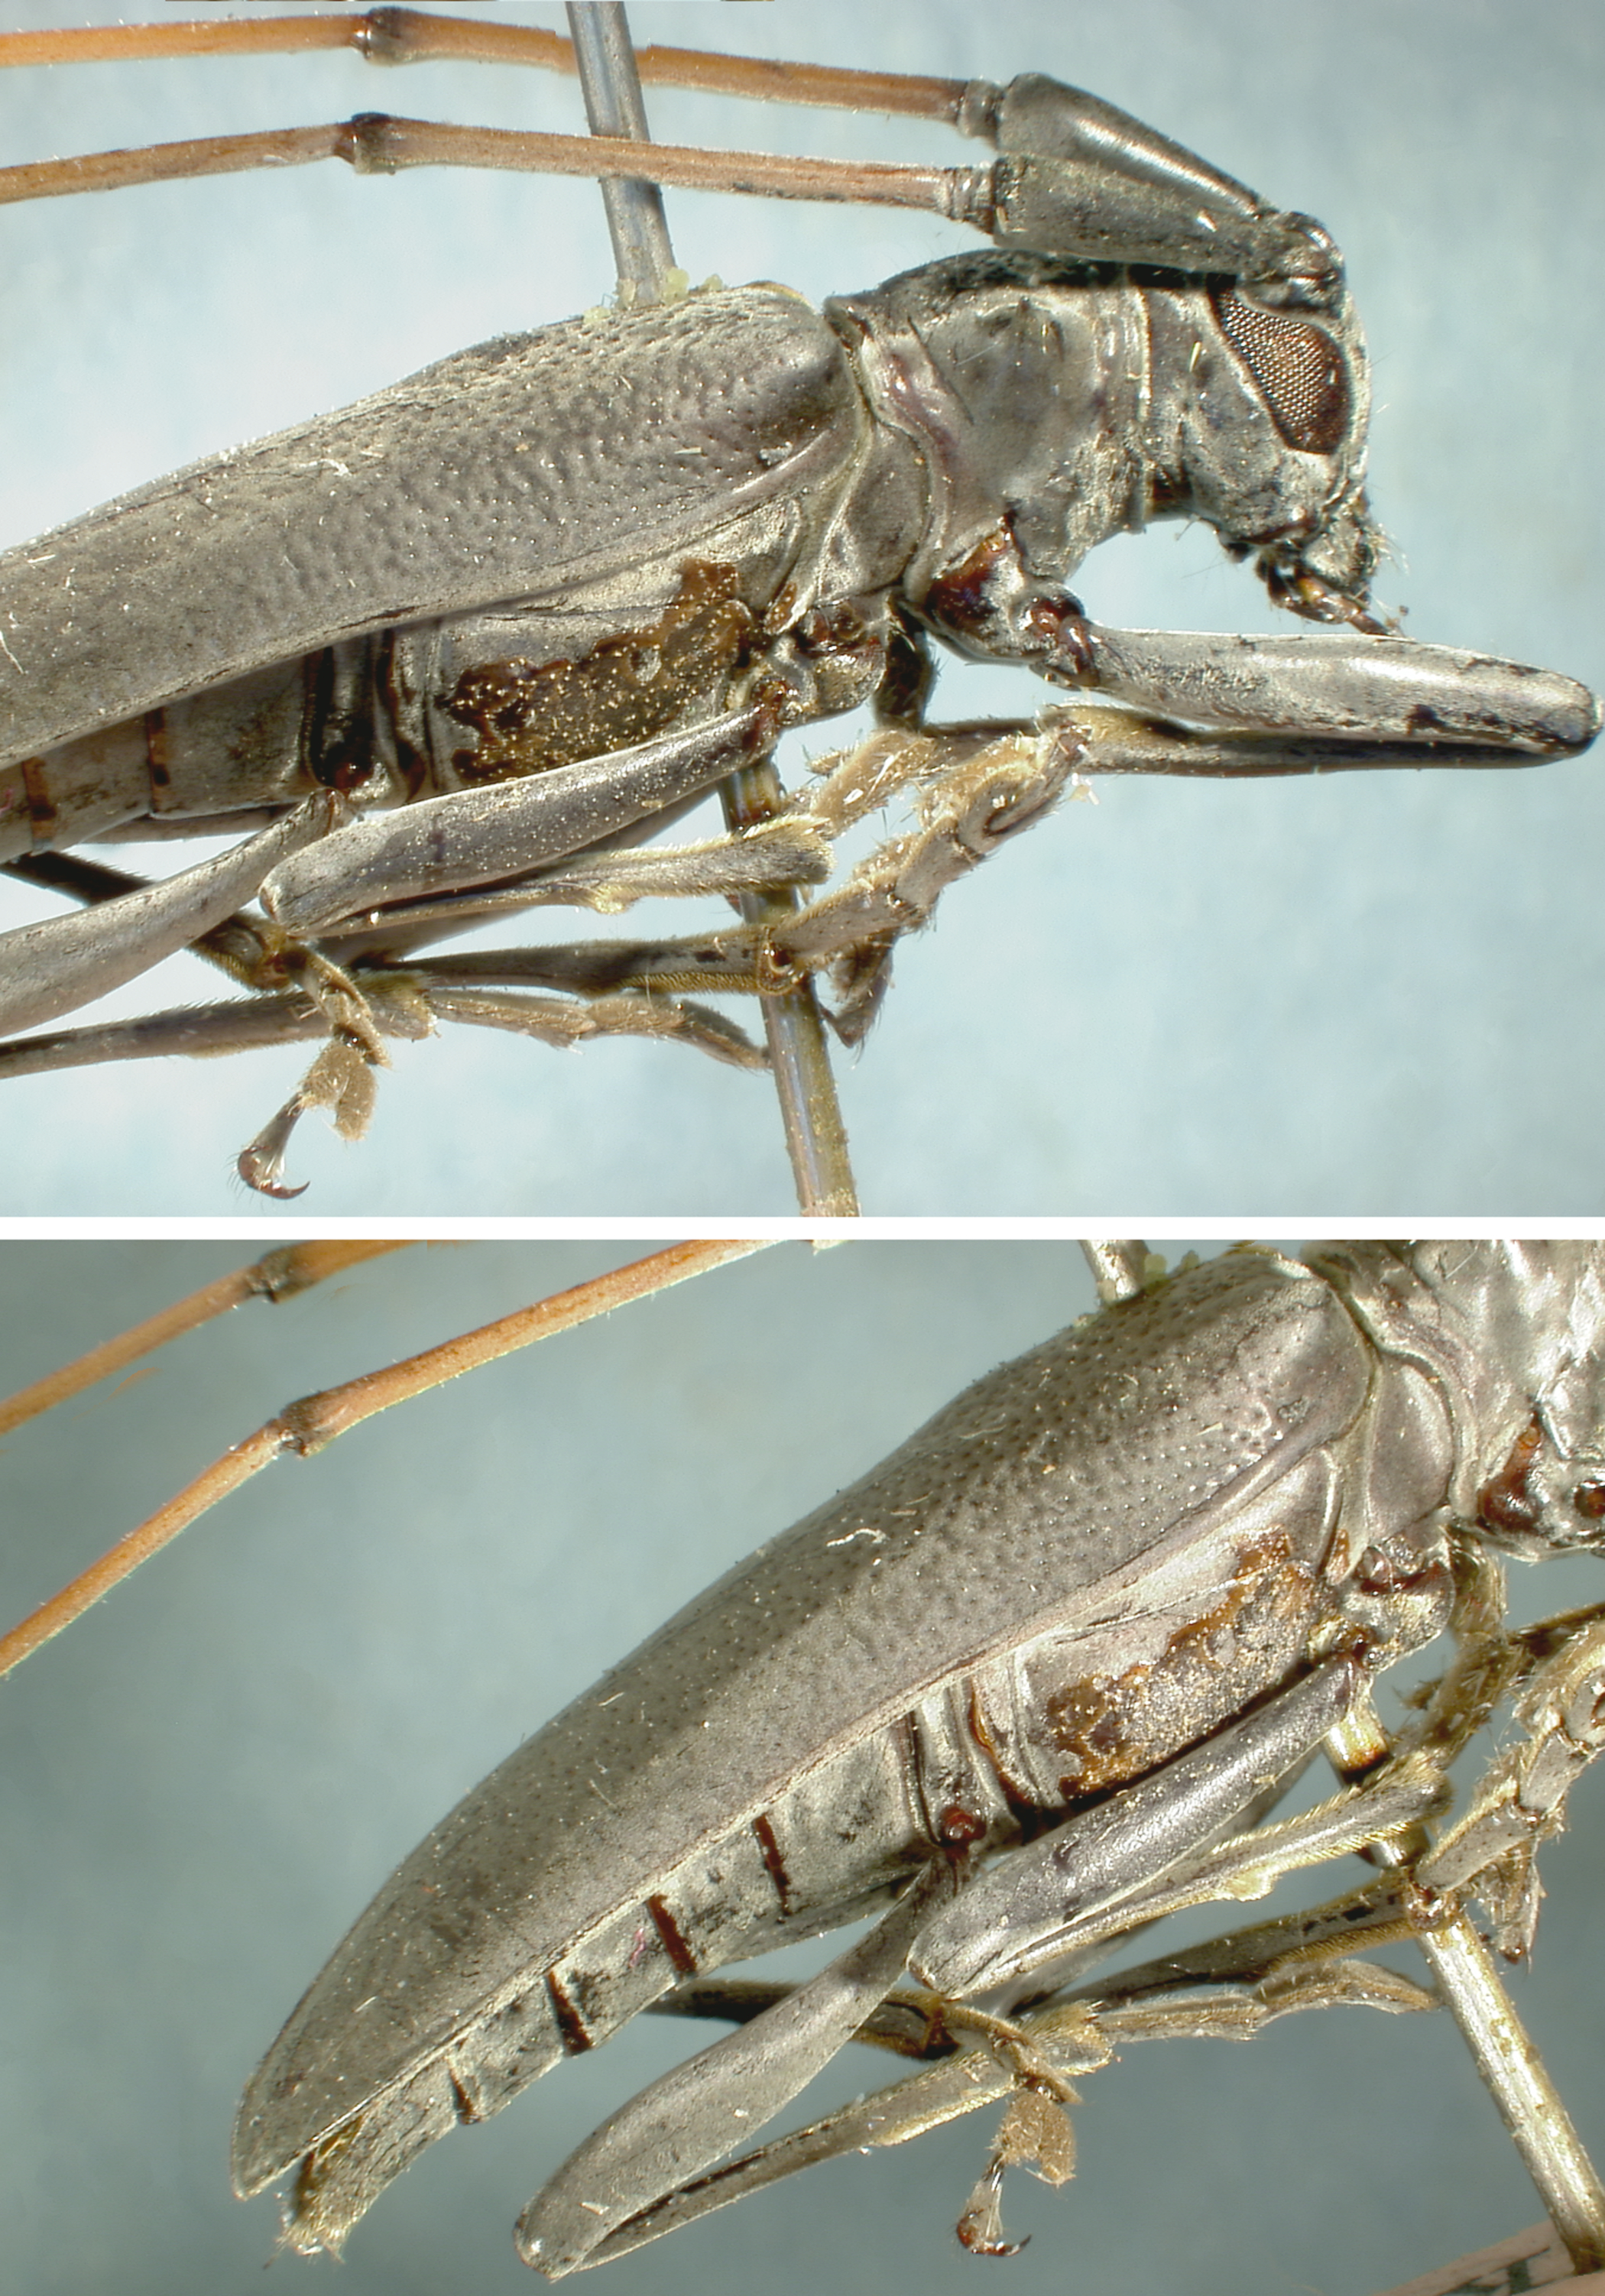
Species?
Dihammus ater (also Acalolepta atra)
